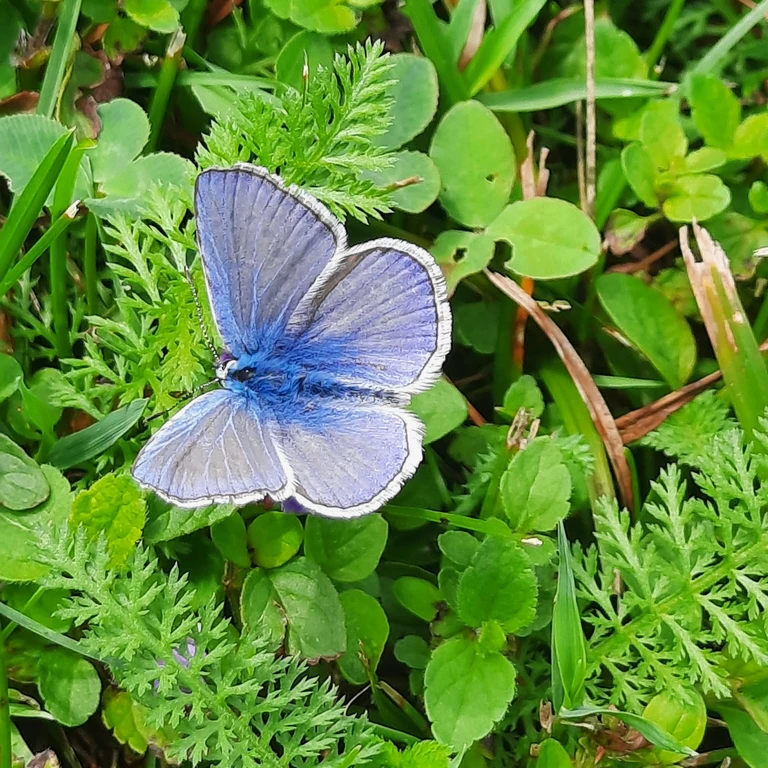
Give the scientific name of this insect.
Polyommatus icarus
